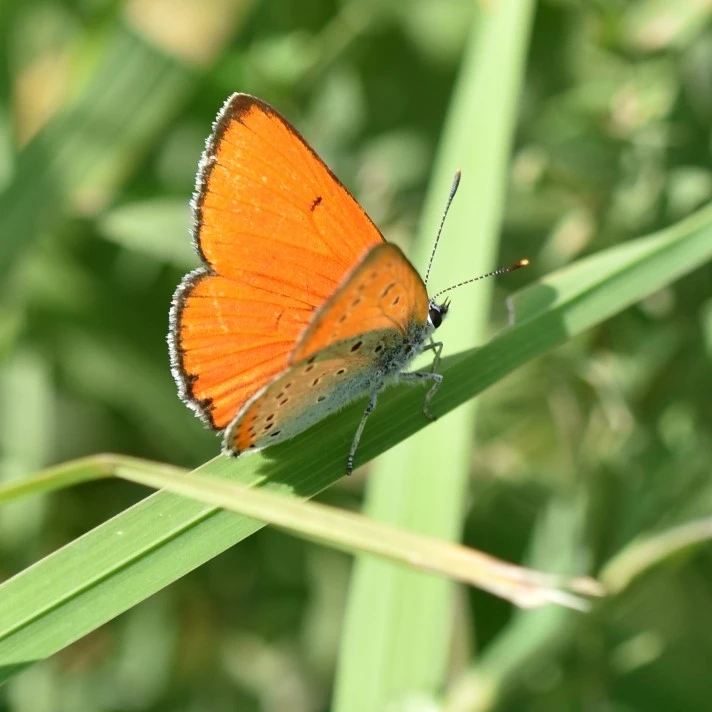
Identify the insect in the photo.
Lycaena dispar
